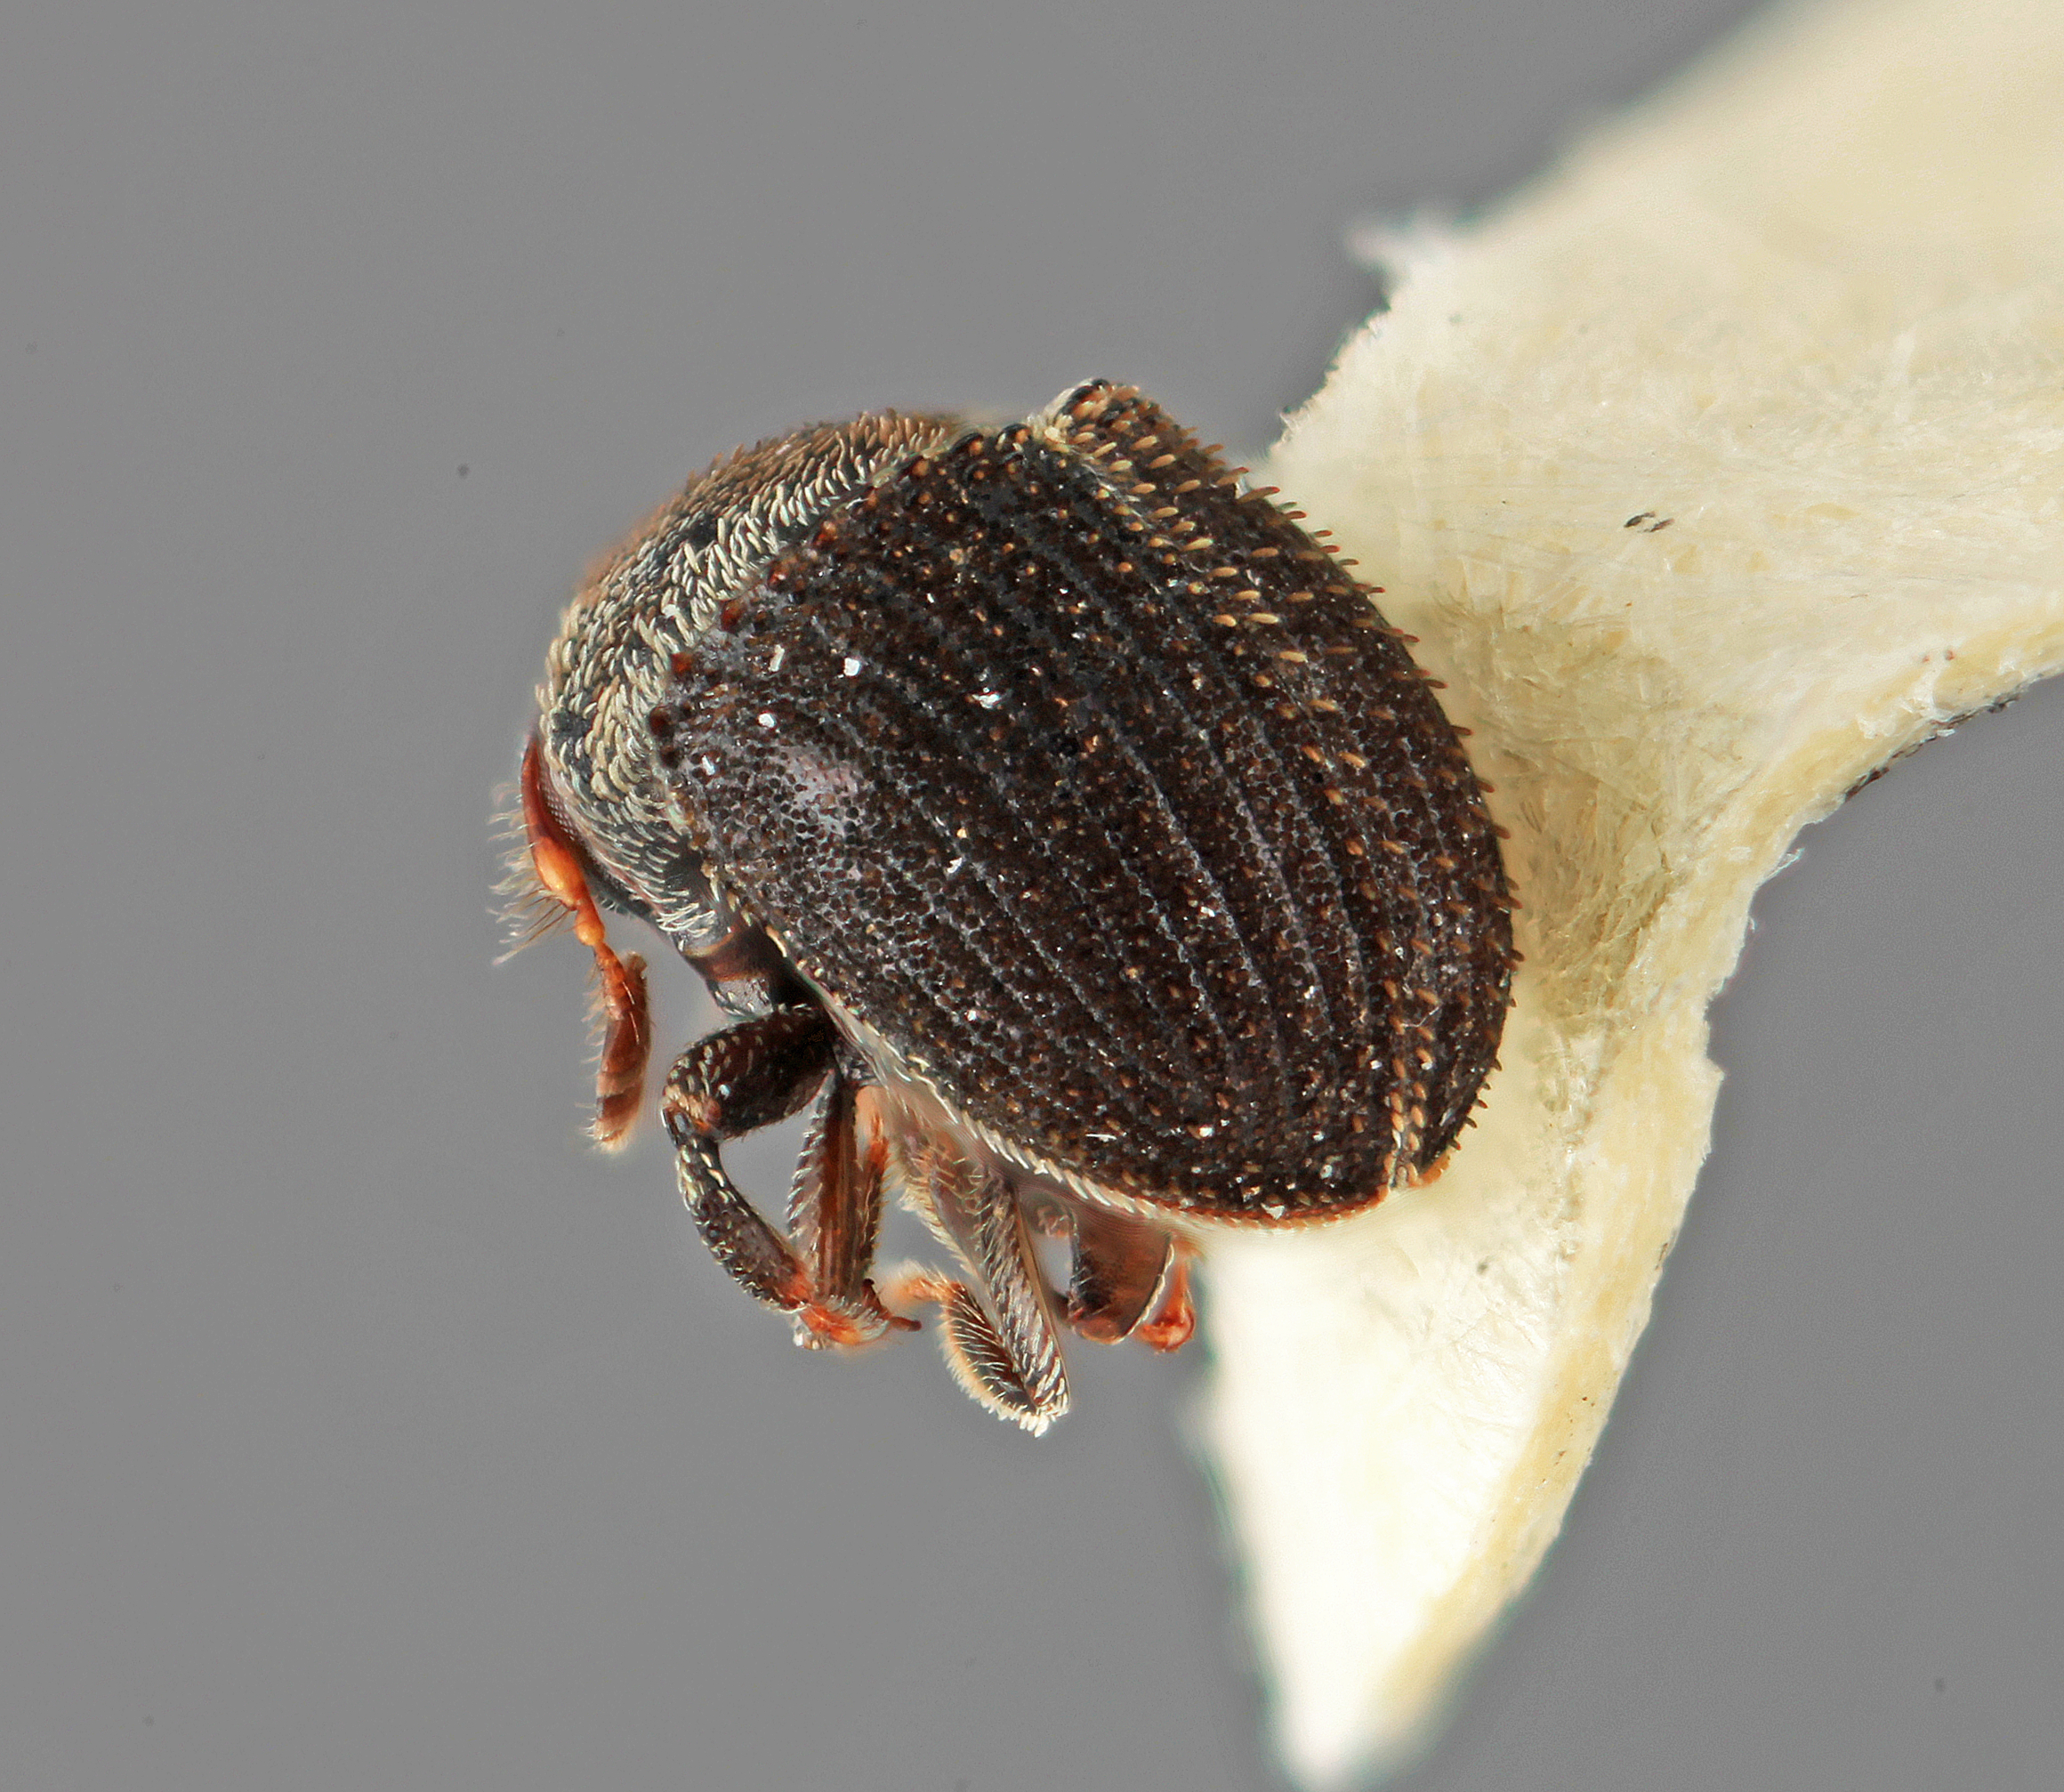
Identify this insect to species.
Pseudochromesus jaliscoensis
